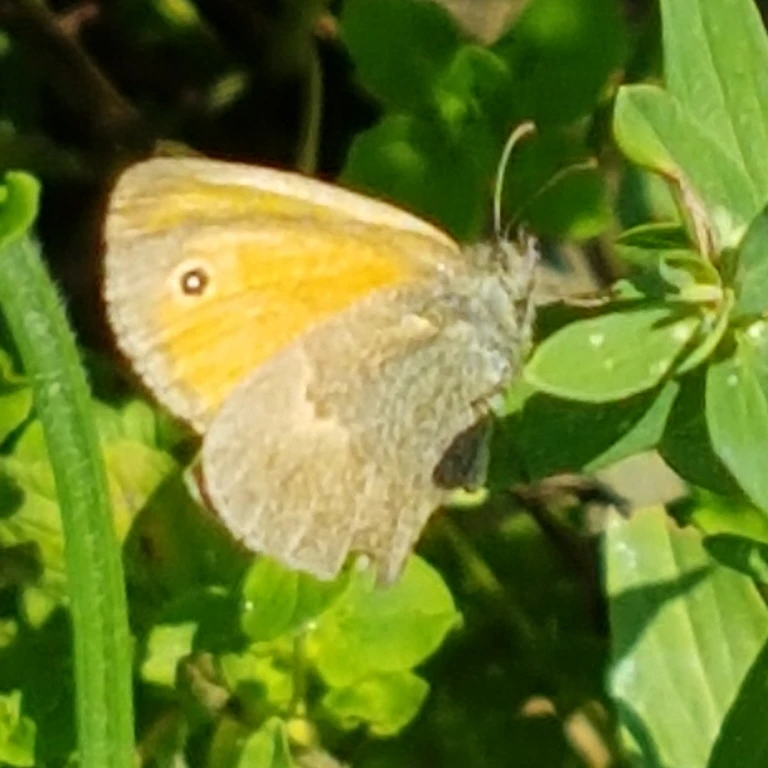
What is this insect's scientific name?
Coenonympha pamphilus
